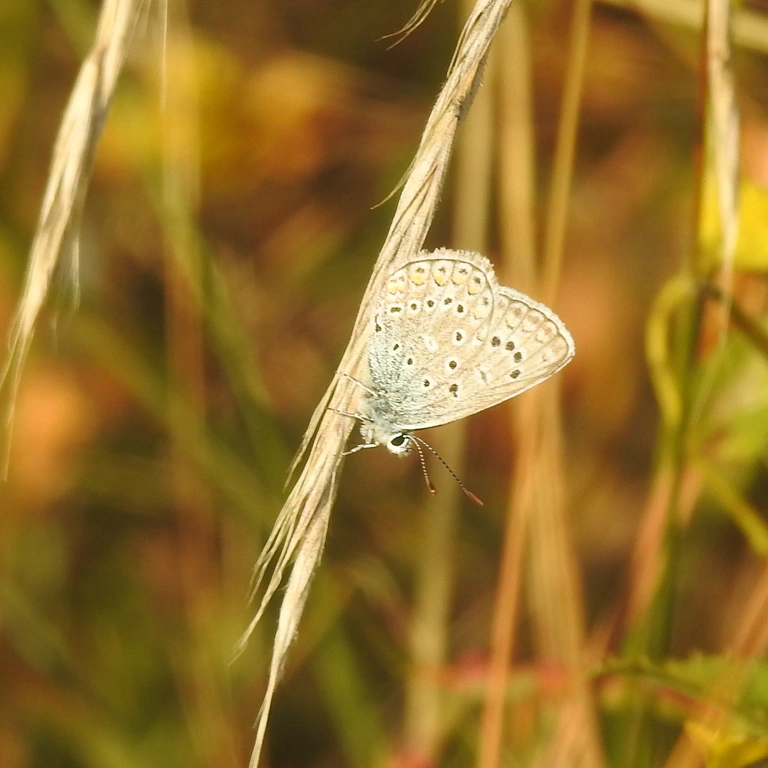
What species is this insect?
Polyommatus icarus
